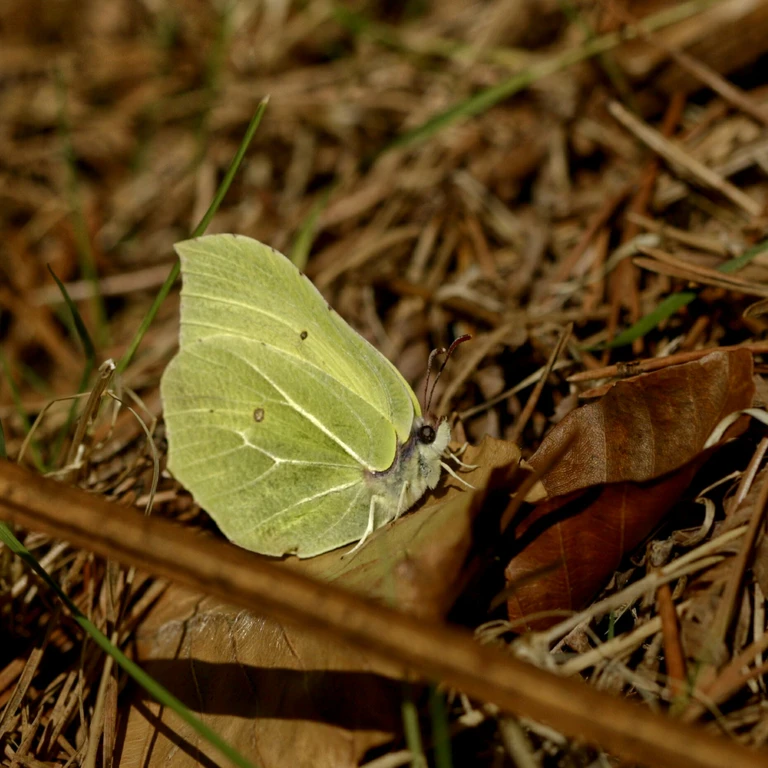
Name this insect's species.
Gonepteryx rhamni
